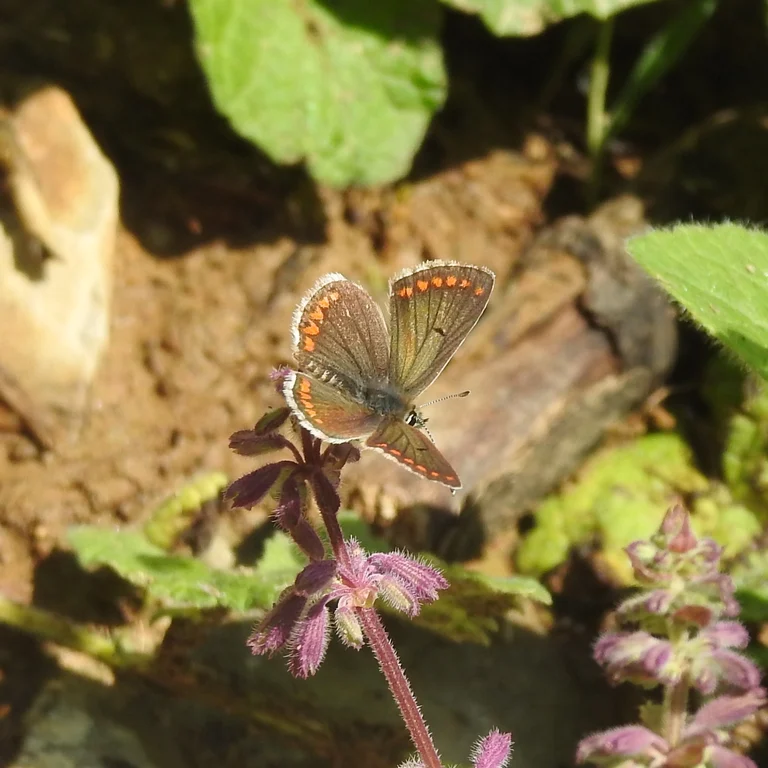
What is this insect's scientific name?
Aricia agestis/artaxerxes
